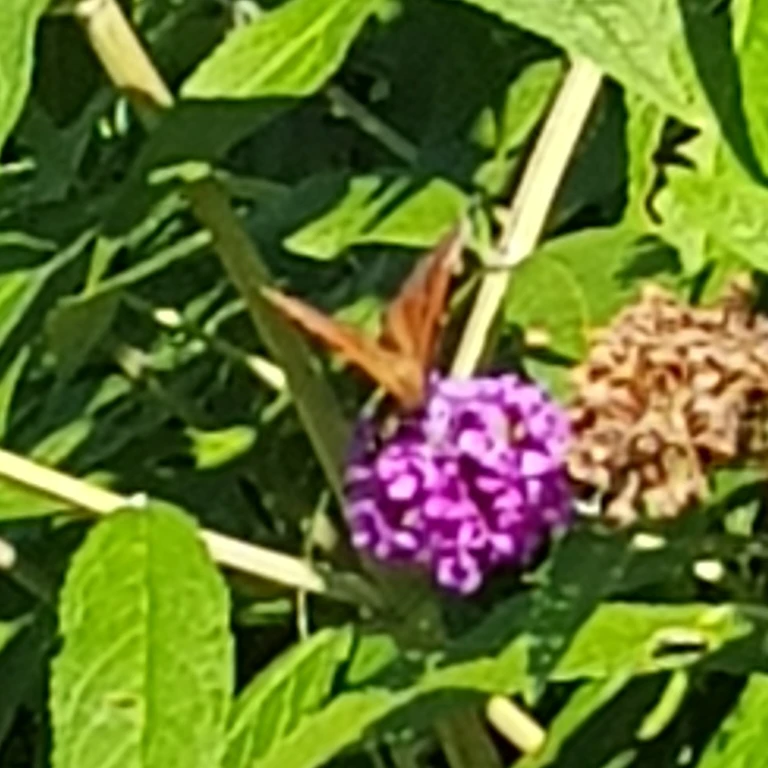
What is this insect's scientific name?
Aglais io
